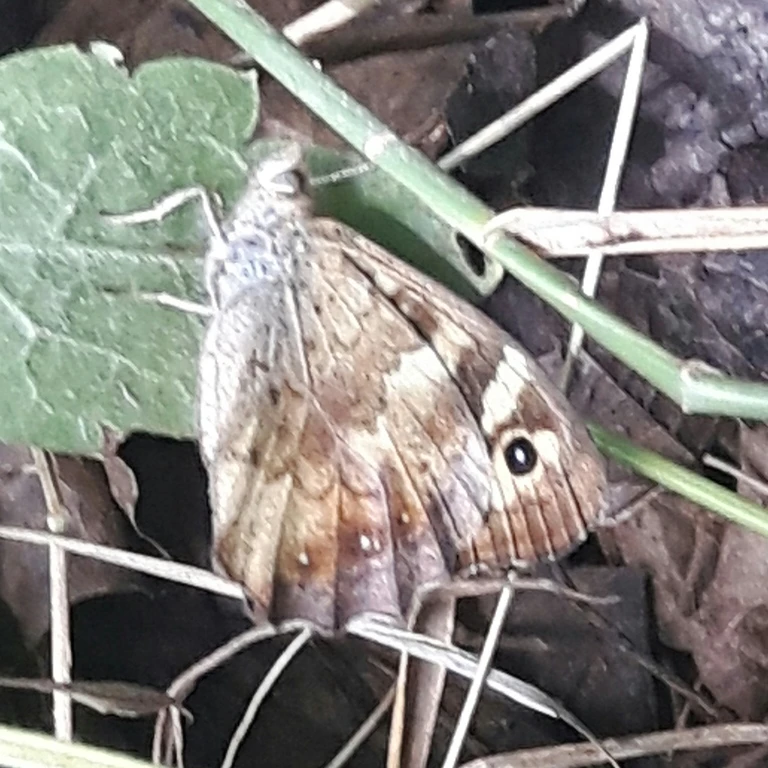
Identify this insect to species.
Pararge aegeria
